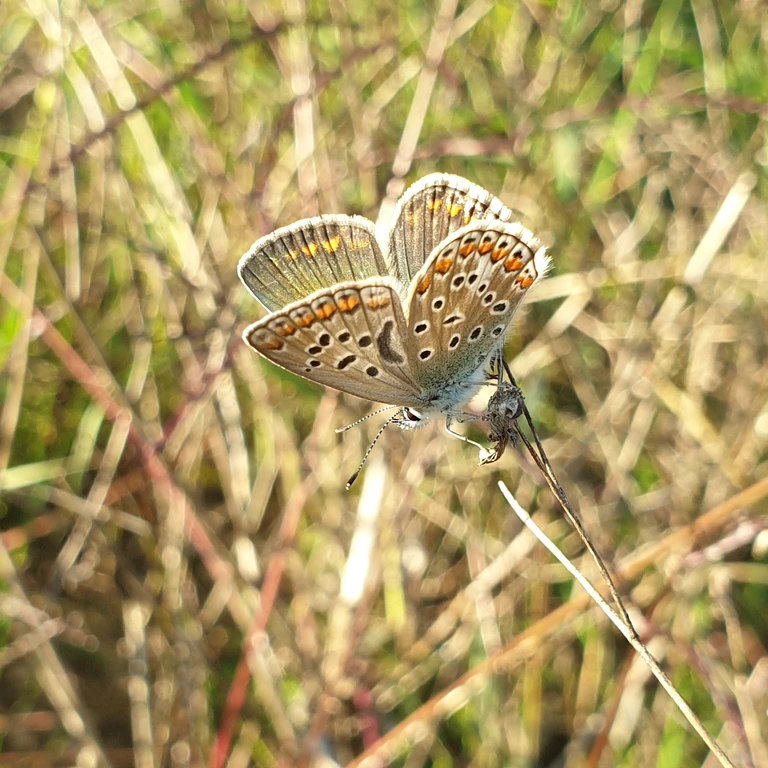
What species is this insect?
Polyommatus icarus
